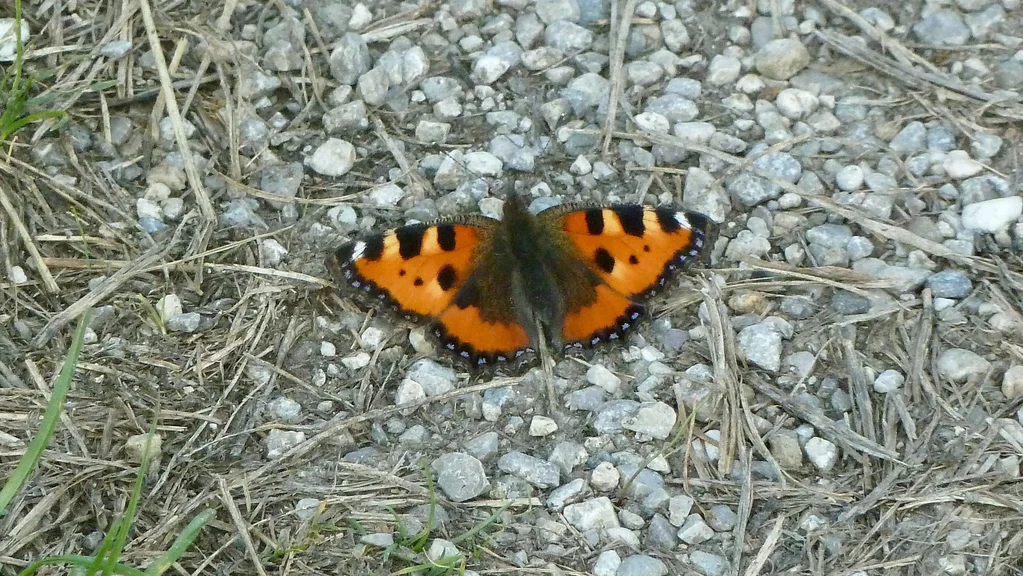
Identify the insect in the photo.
Aglais urticae
